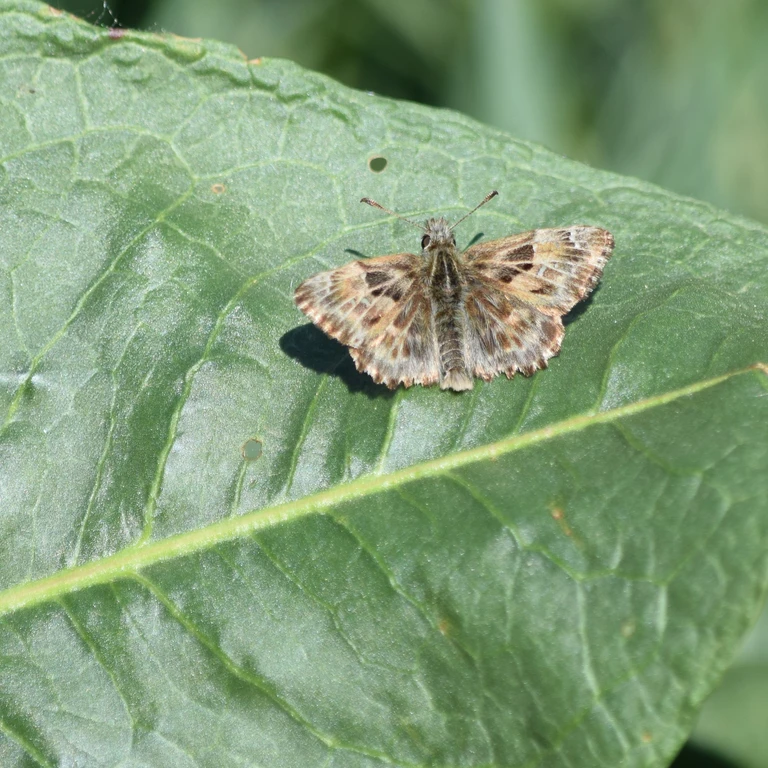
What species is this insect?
Carcharodus alceae
